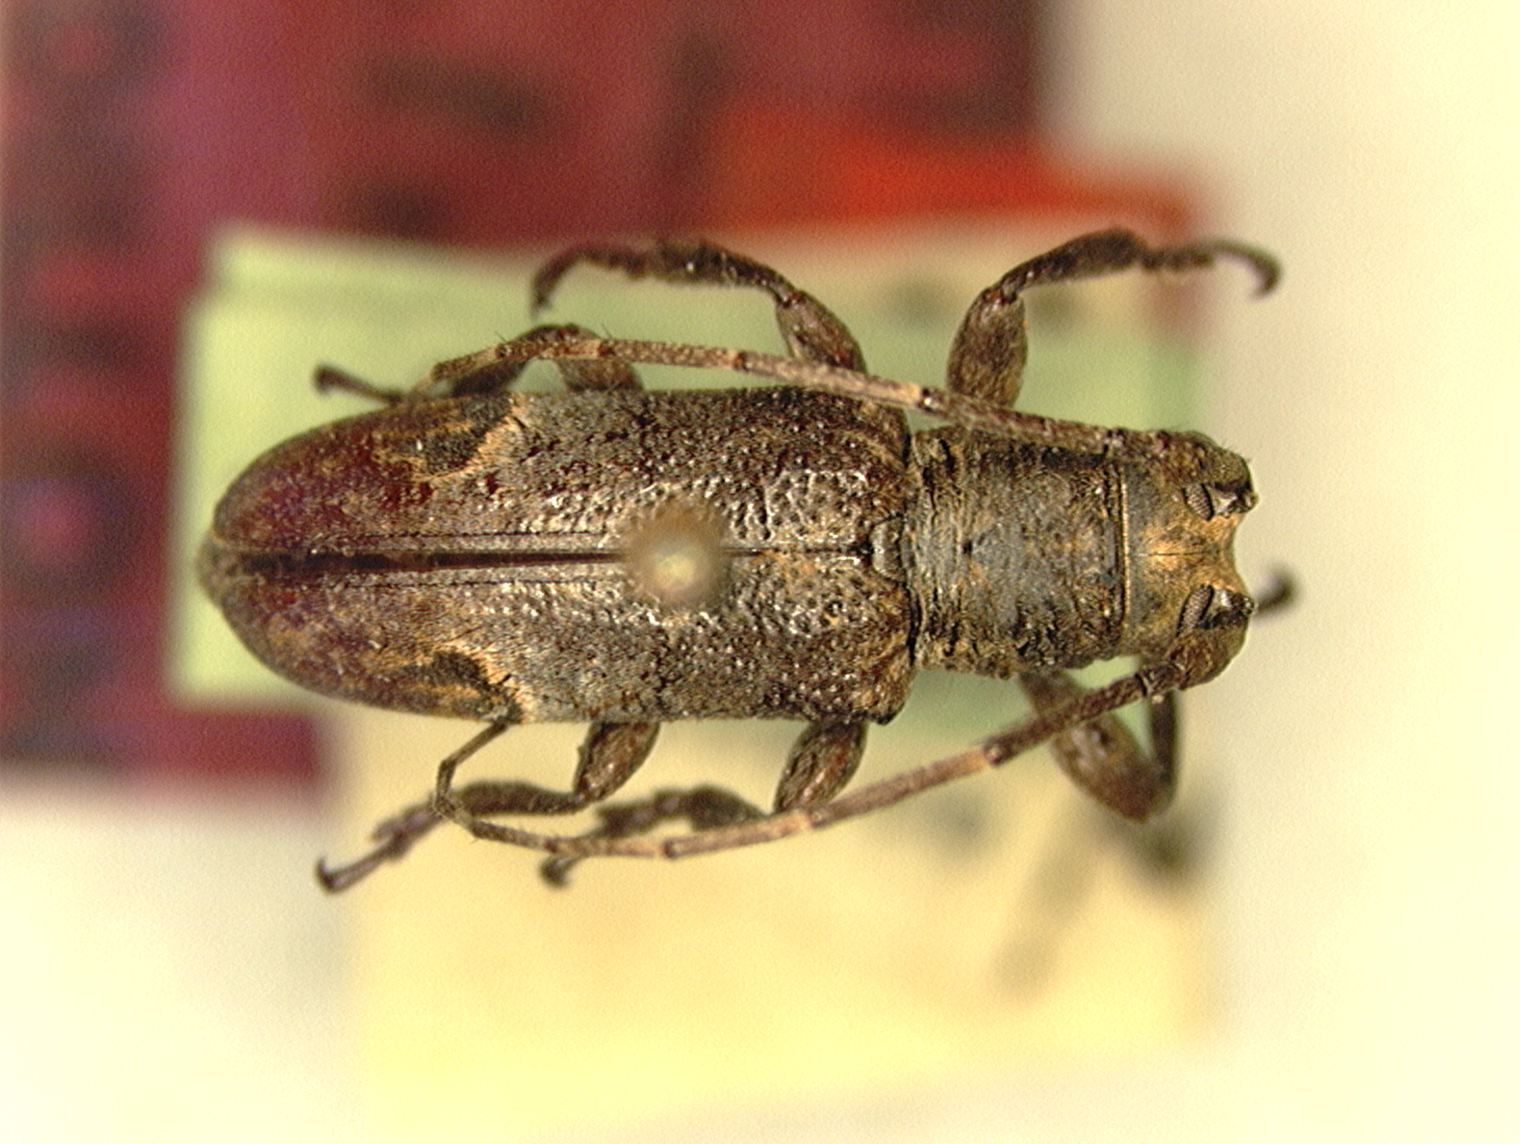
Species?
Trestonia pyralis
